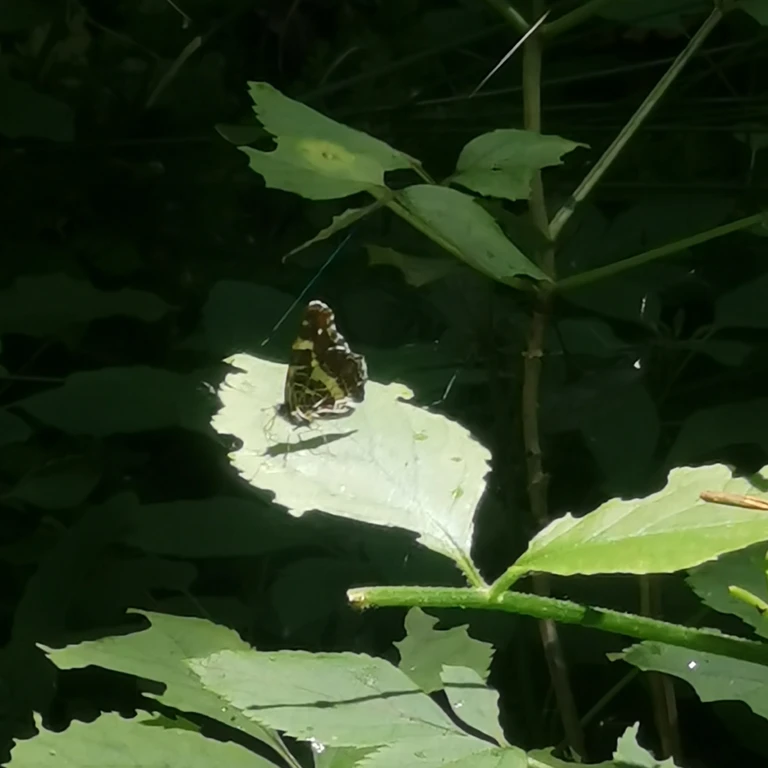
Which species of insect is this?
Araschnia levana
